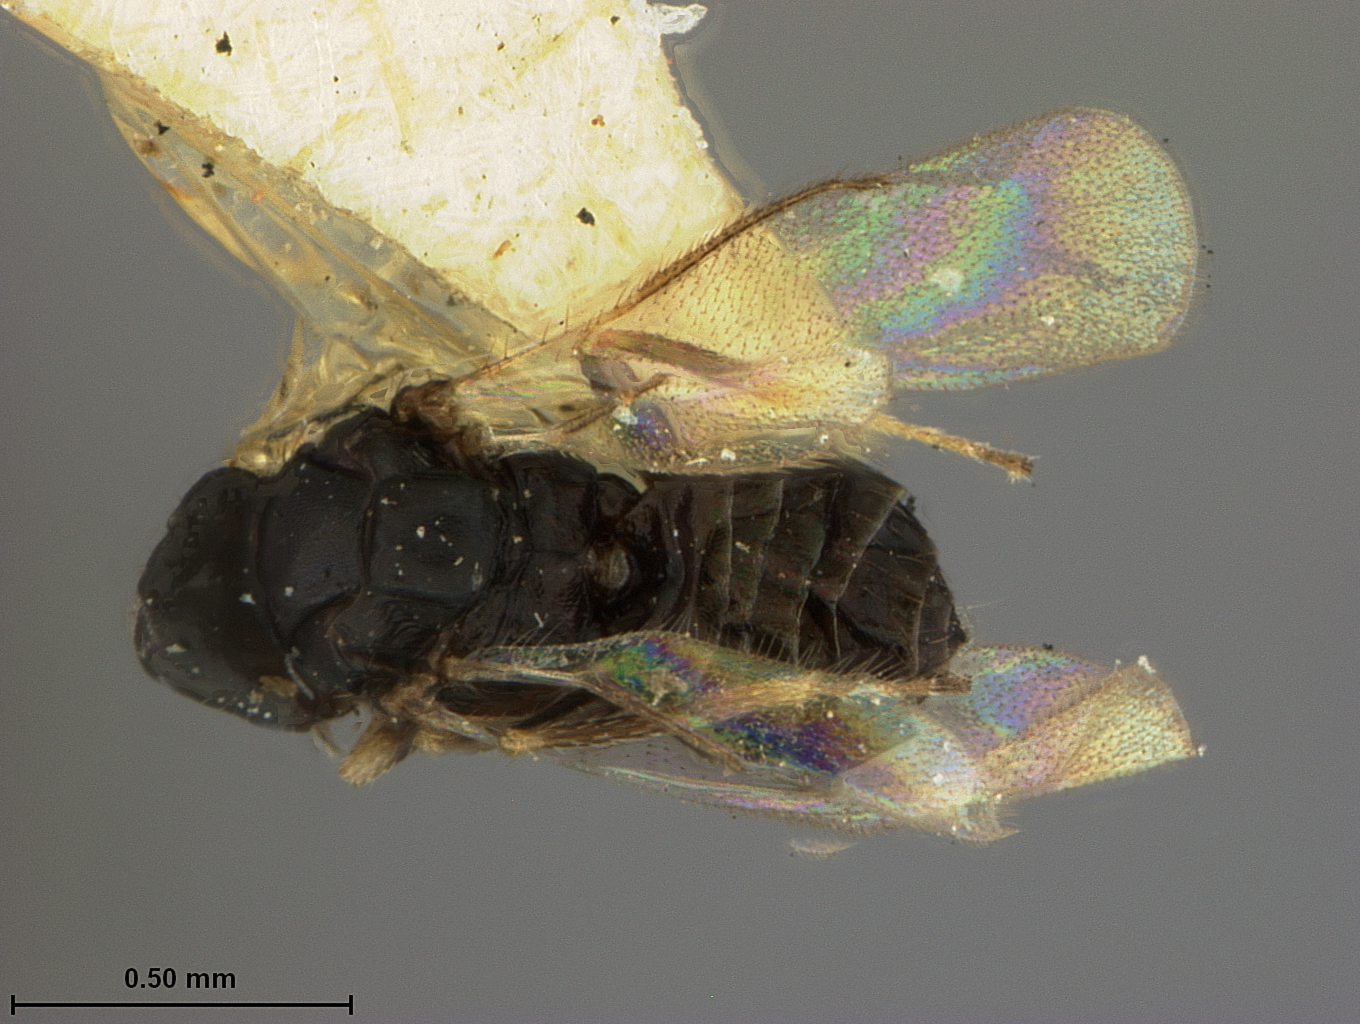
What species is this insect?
Syntomosphyrum orgyiae
